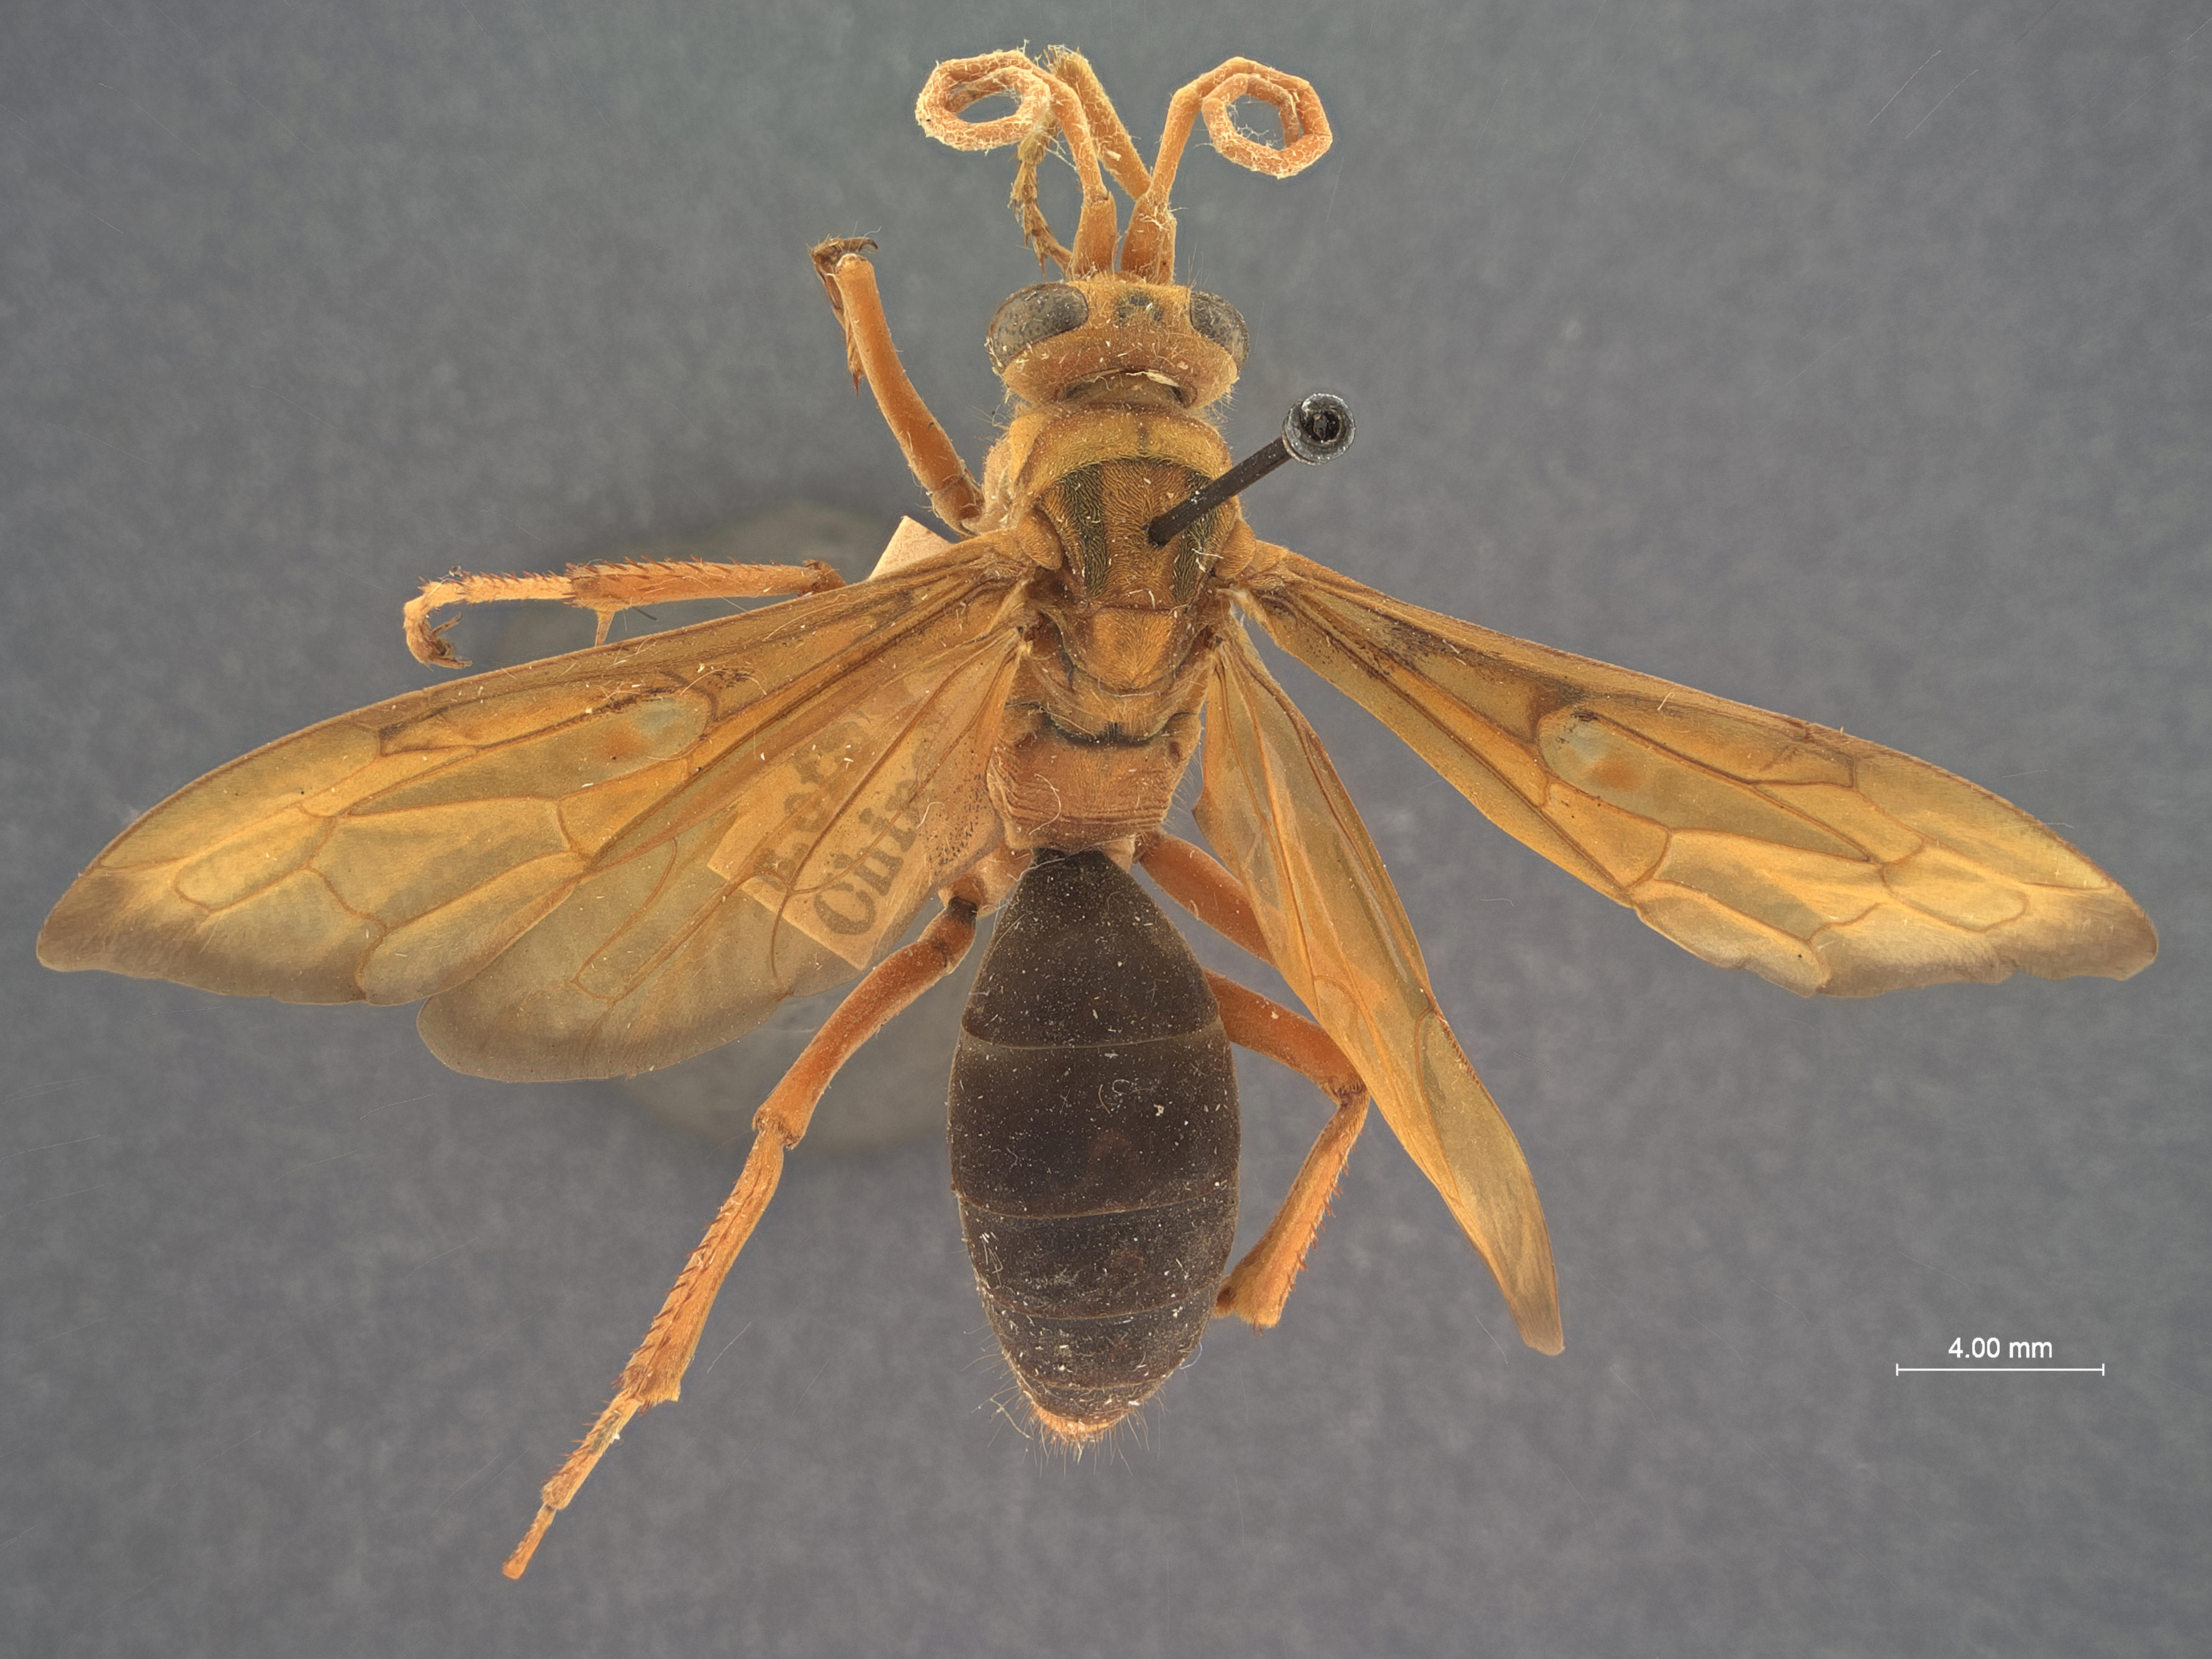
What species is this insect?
Hemipepsis grahami
